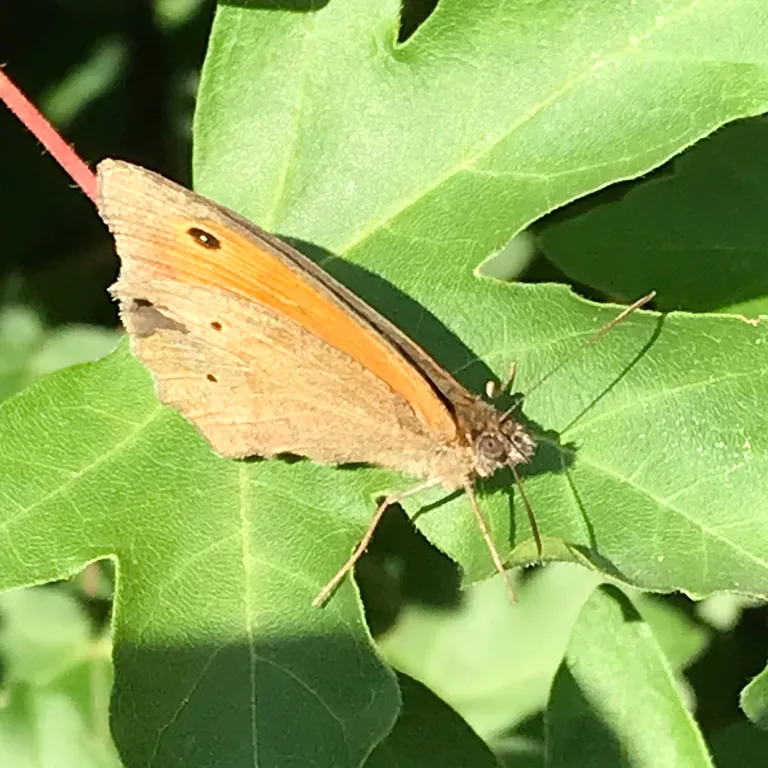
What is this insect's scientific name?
Maniola jurtina
